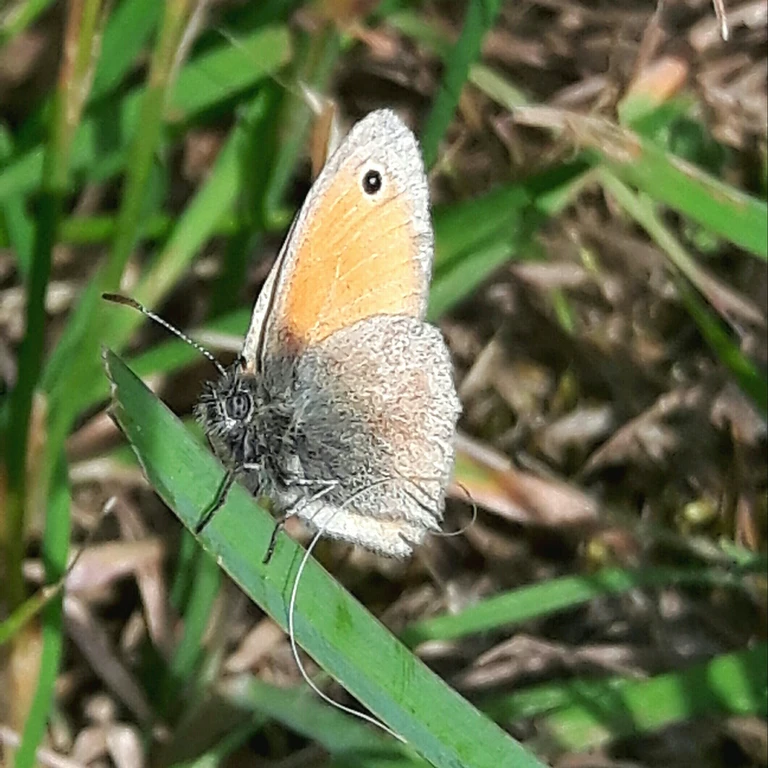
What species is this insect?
Coenonympha pamphilus
